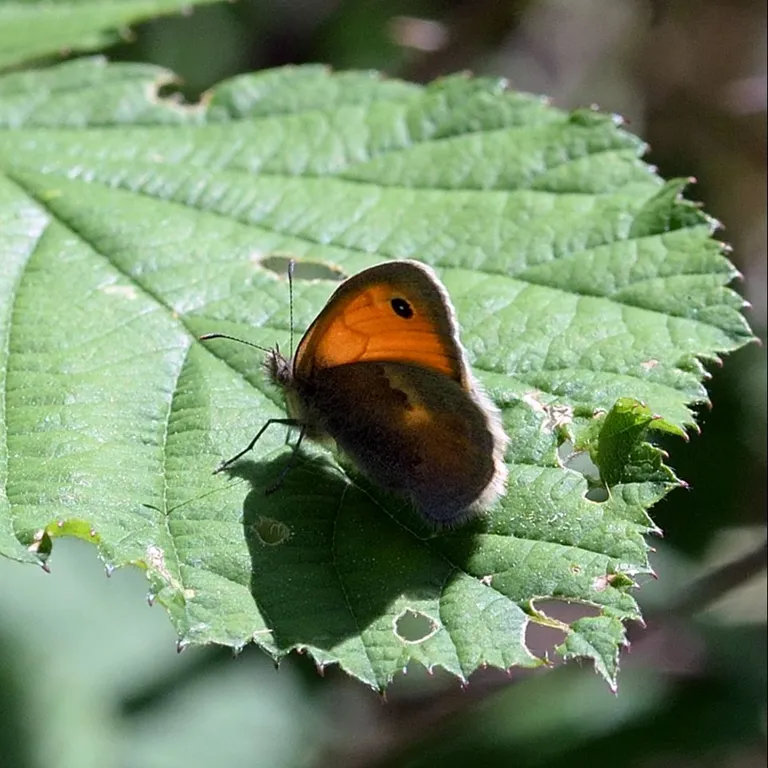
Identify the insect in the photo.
Coenonympha pamphilus
